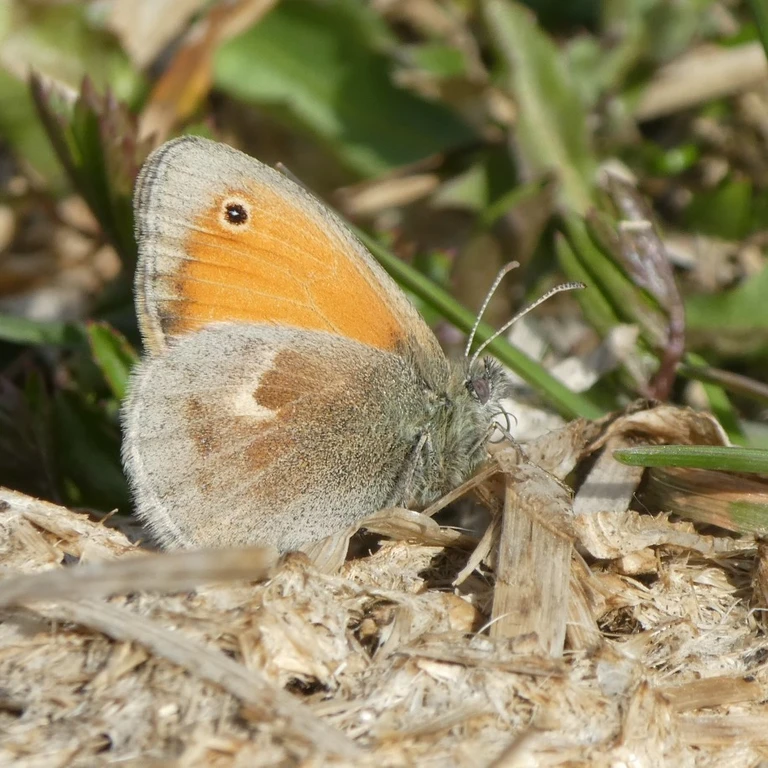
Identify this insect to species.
Coenonympha pamphilus
